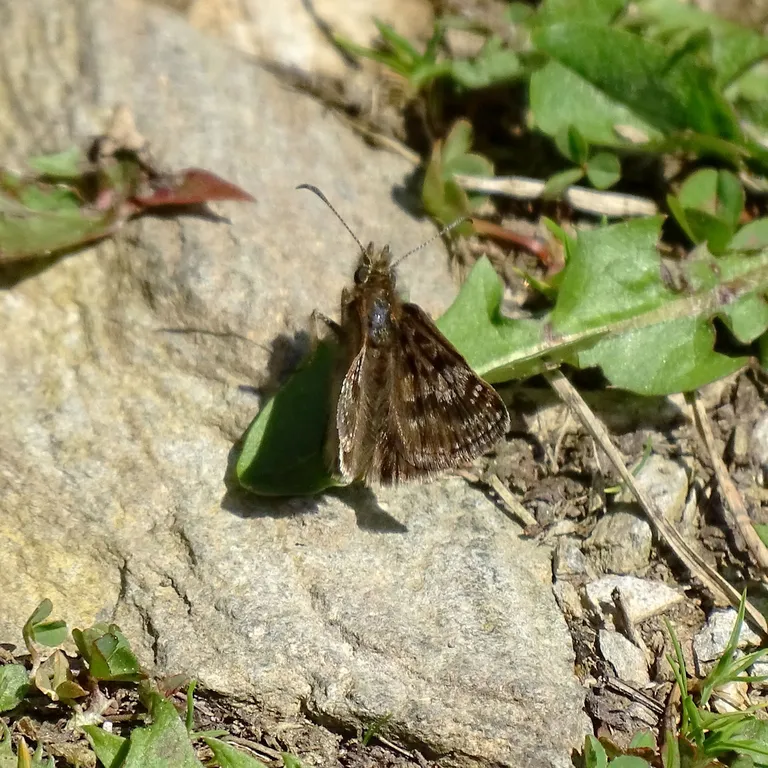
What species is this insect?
Erynnis tages
